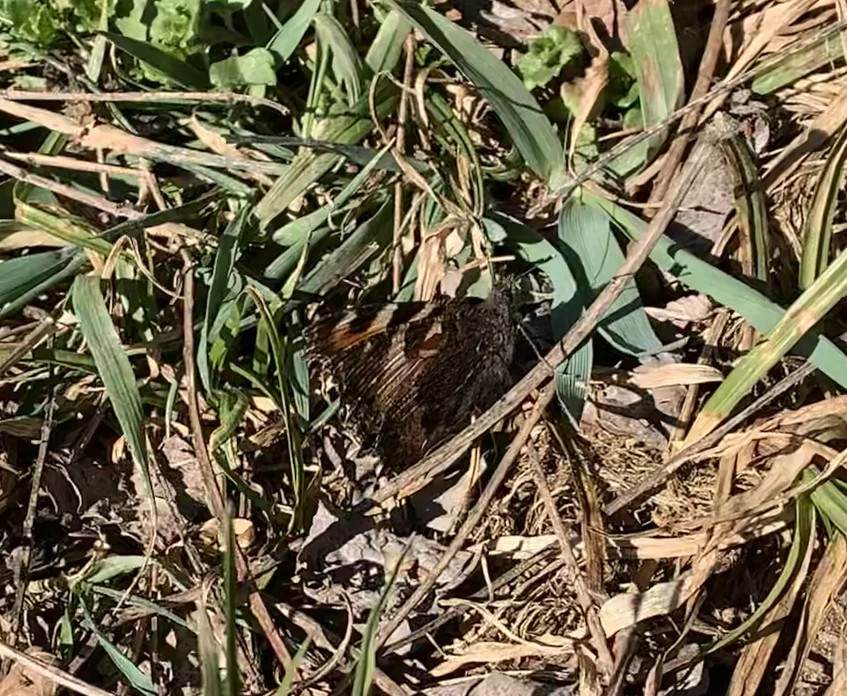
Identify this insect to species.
Aglais urticae
